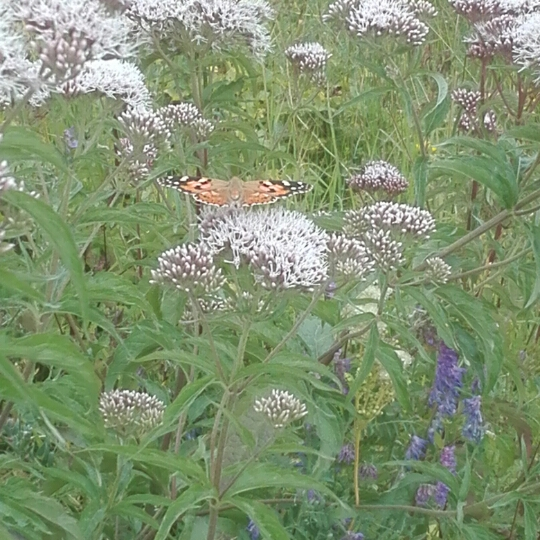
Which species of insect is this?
Vanessa cardui
